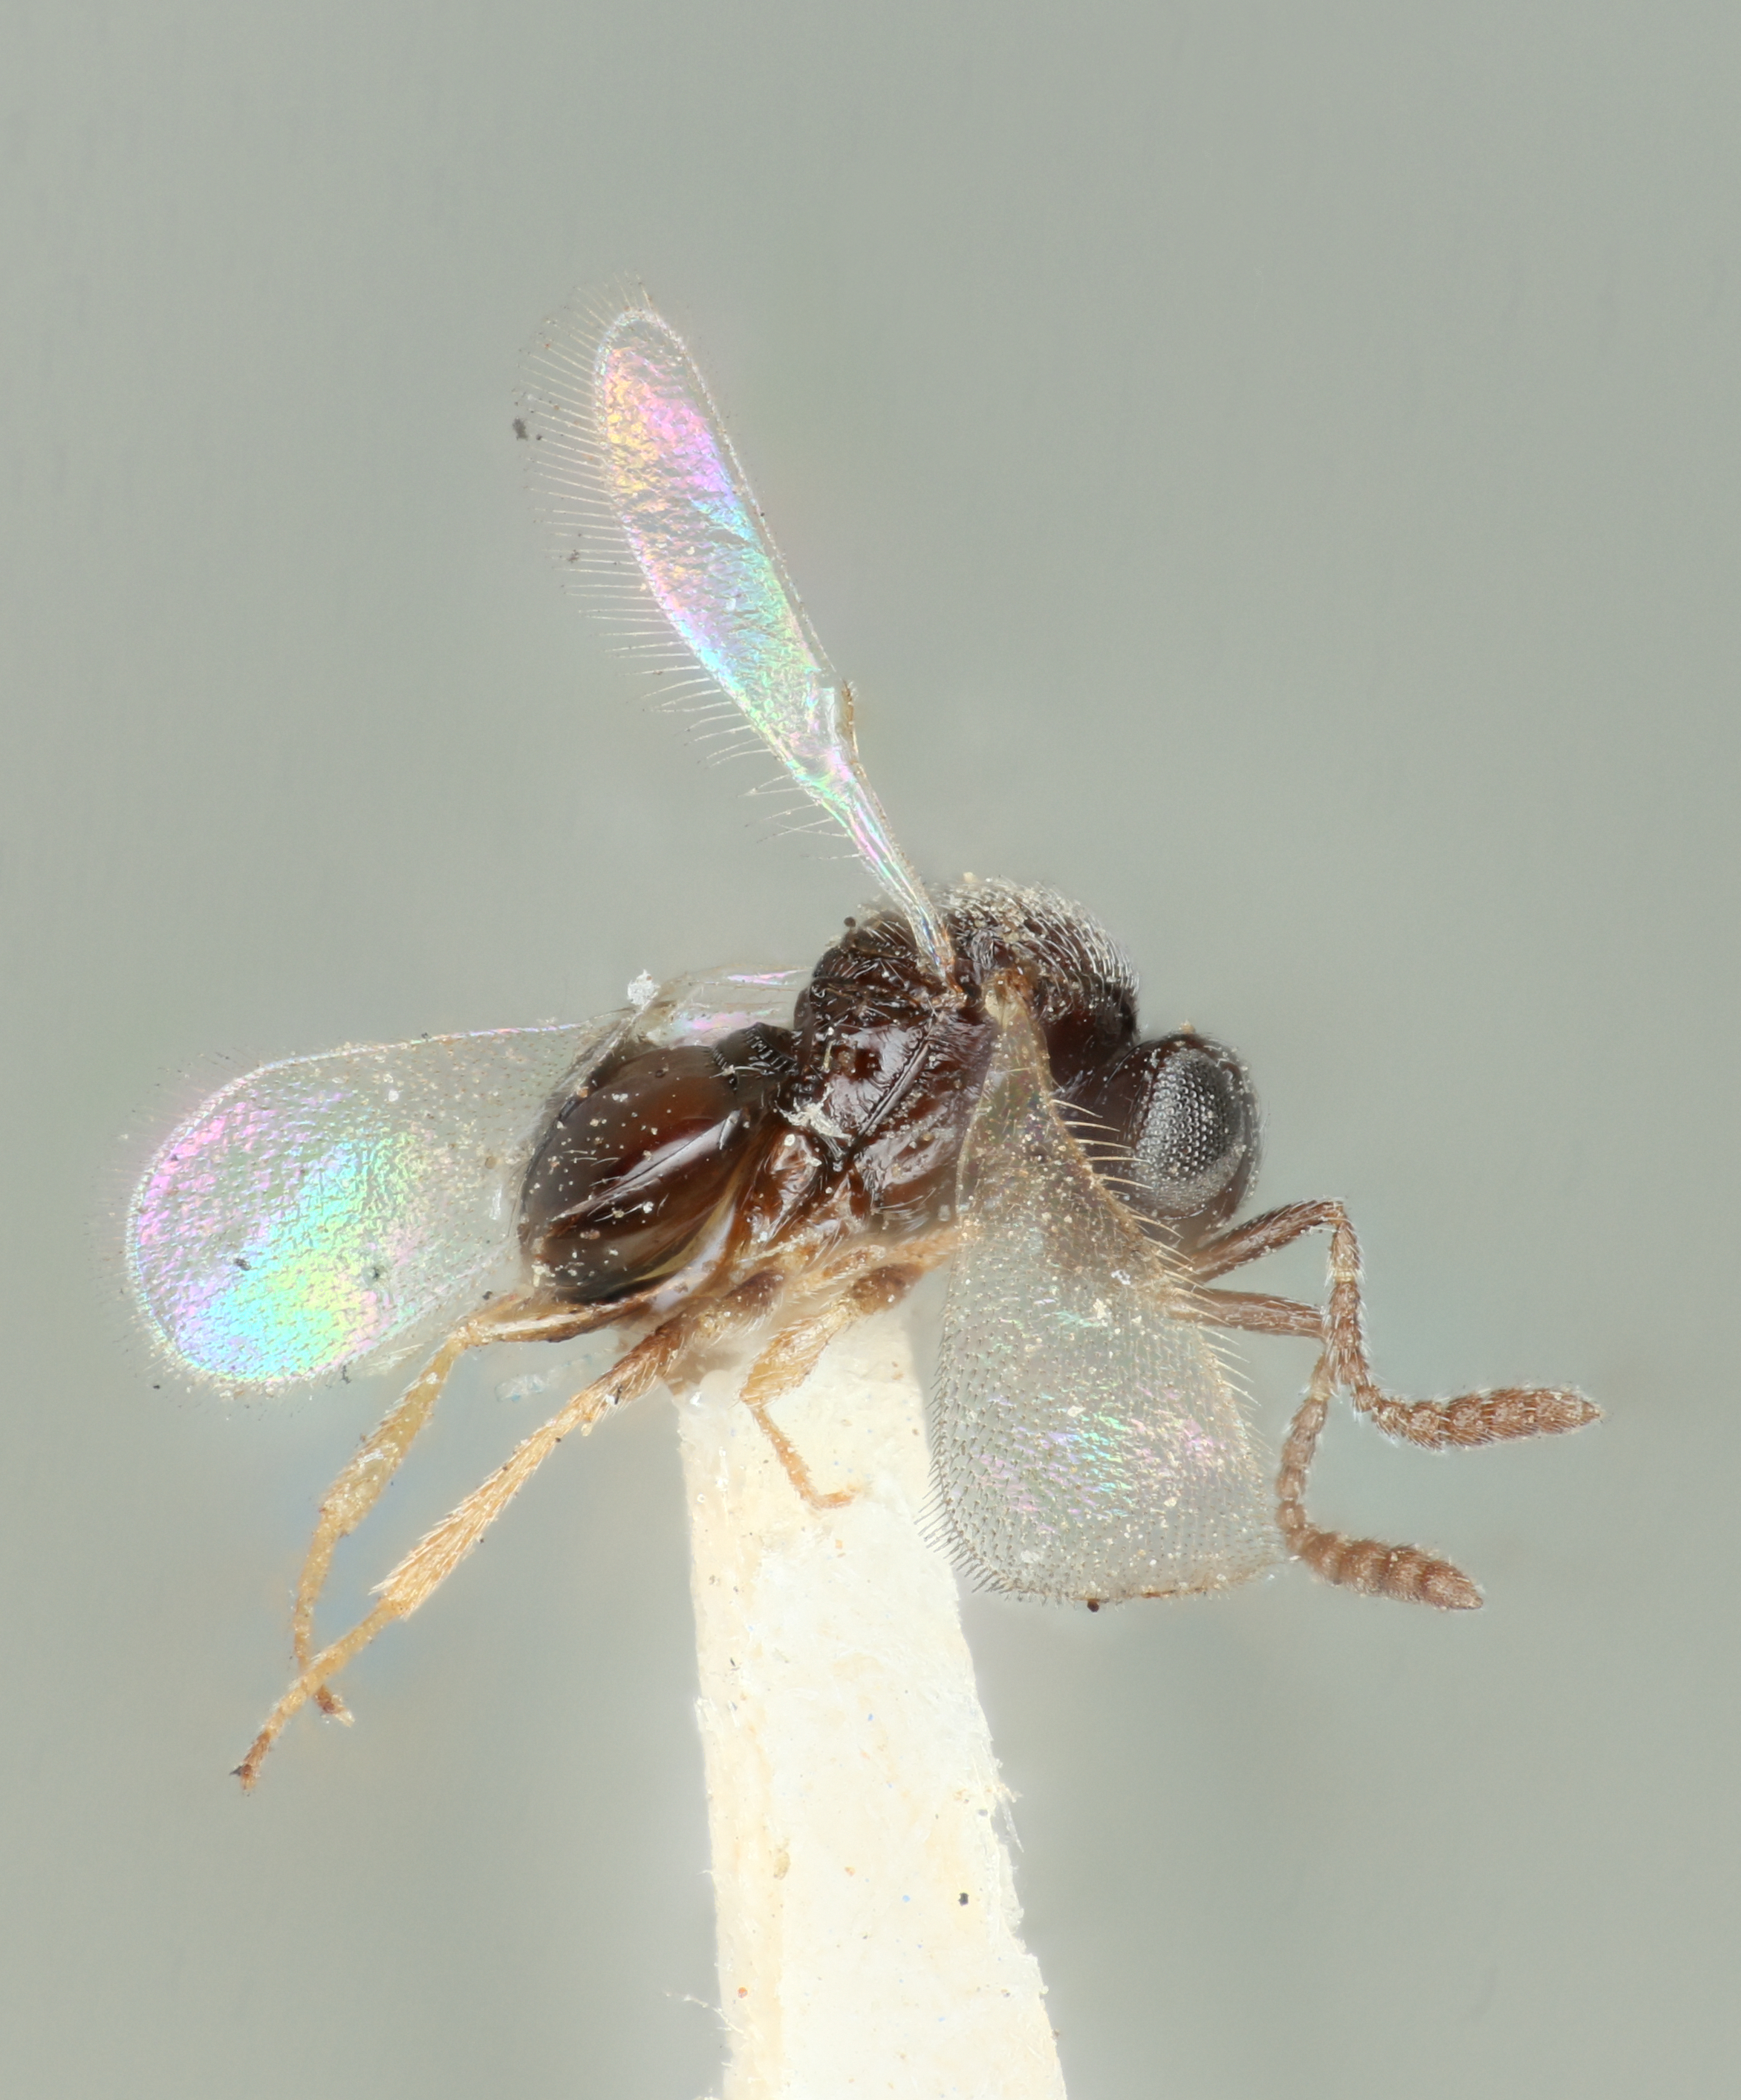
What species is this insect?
Telenomus bifidus
